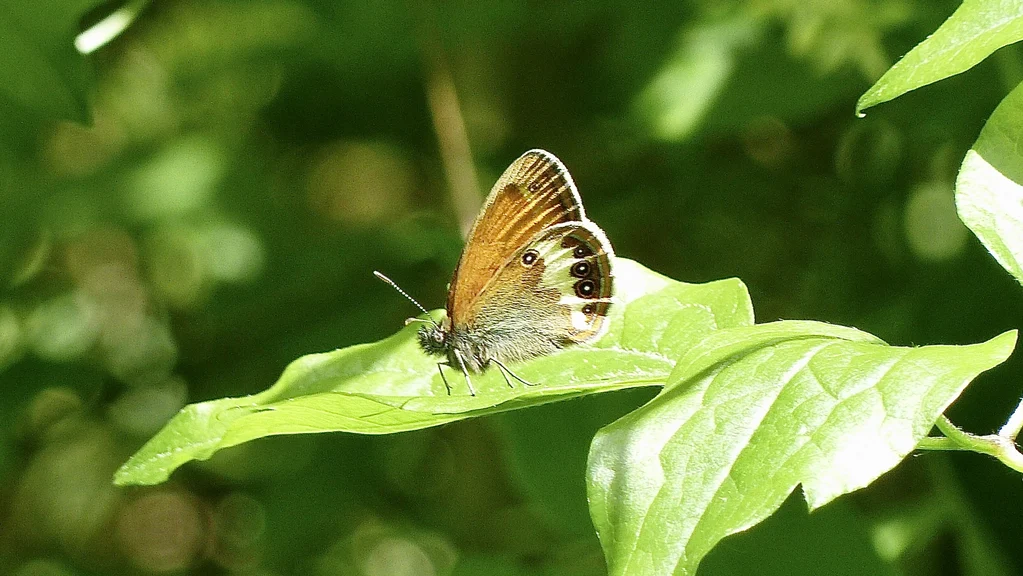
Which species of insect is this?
Coenonympha arcania
